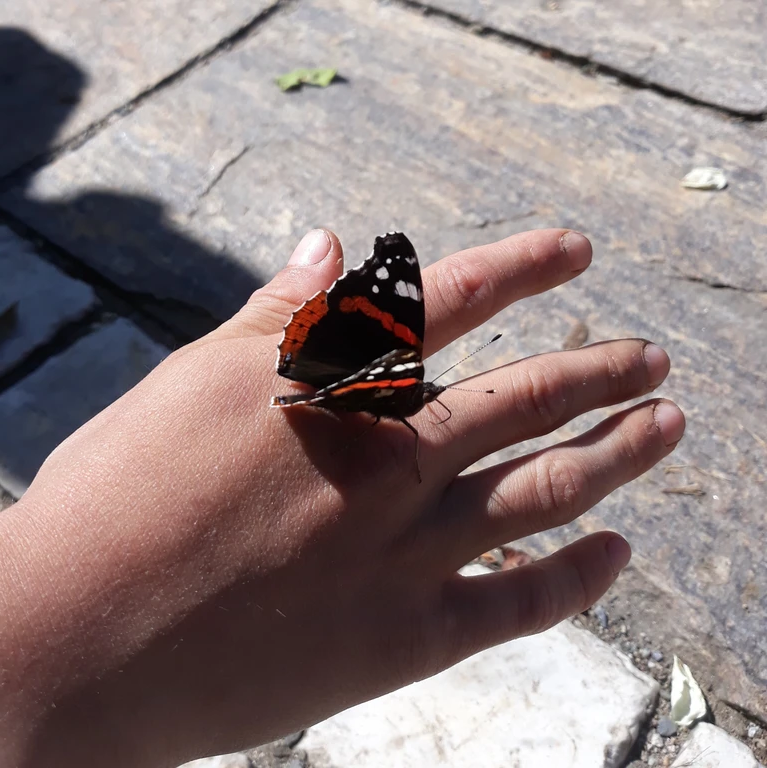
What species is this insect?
Vanessa atalanta
